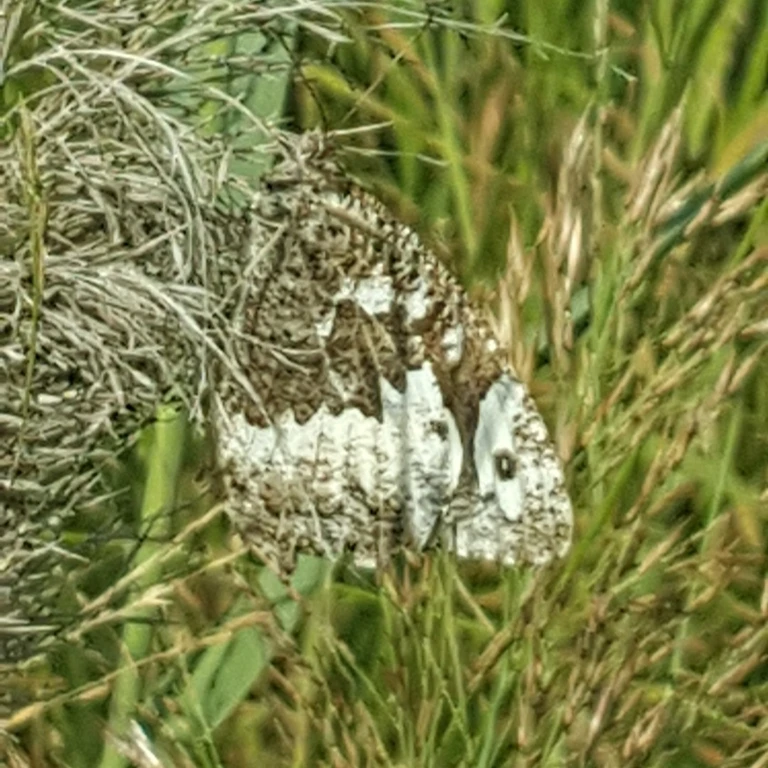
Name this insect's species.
Brintesia circe
